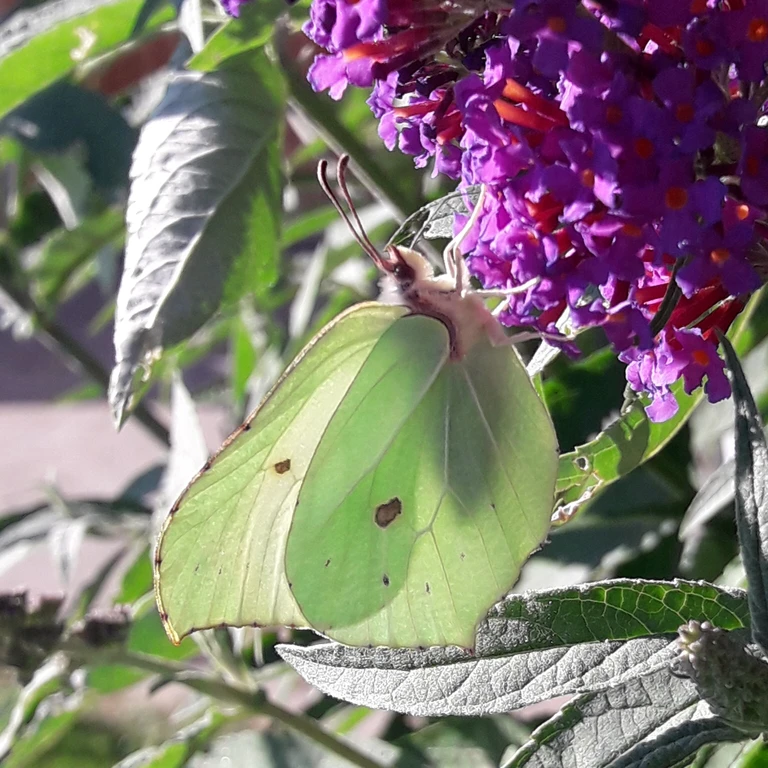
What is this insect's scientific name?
Gonepteryx rhamni
